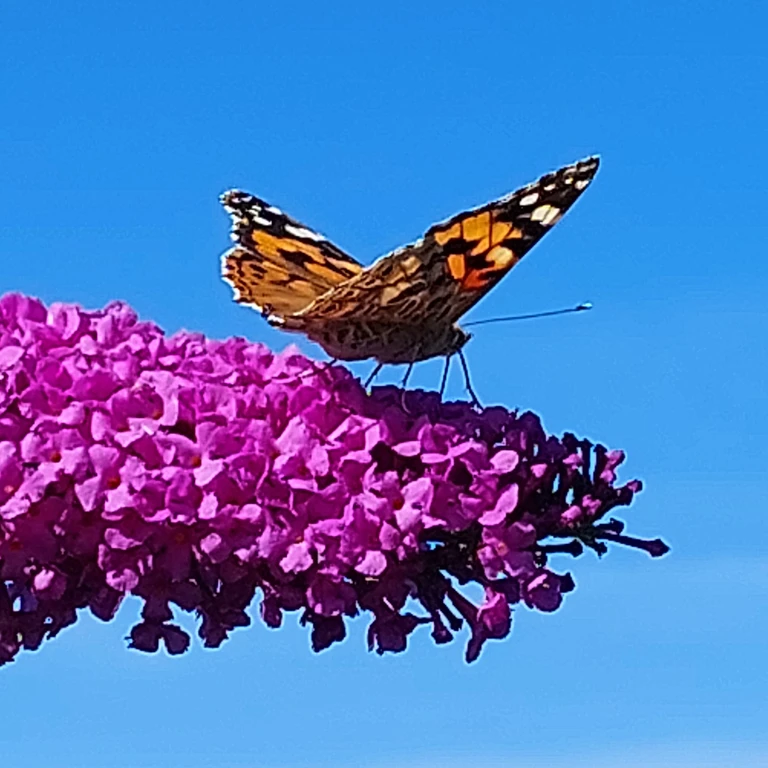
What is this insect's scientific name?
Vanessa cardui
